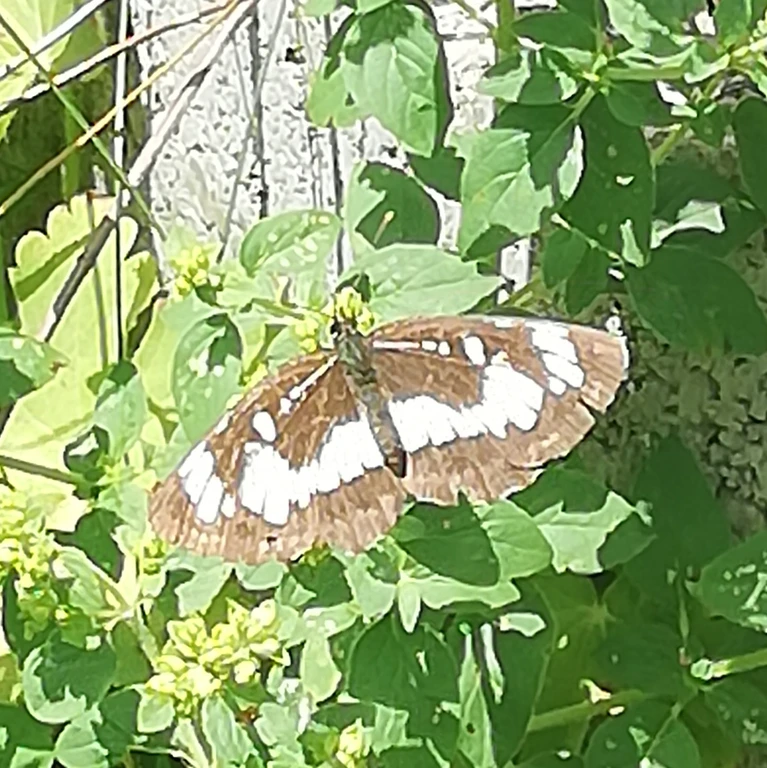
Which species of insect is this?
Neptis rivularis
